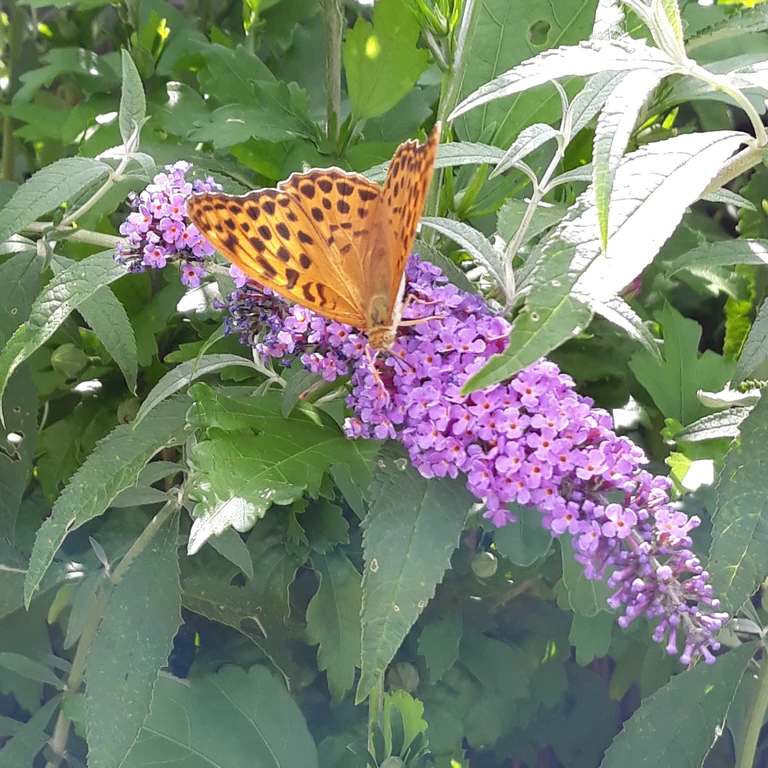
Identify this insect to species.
Argynnis paphia
